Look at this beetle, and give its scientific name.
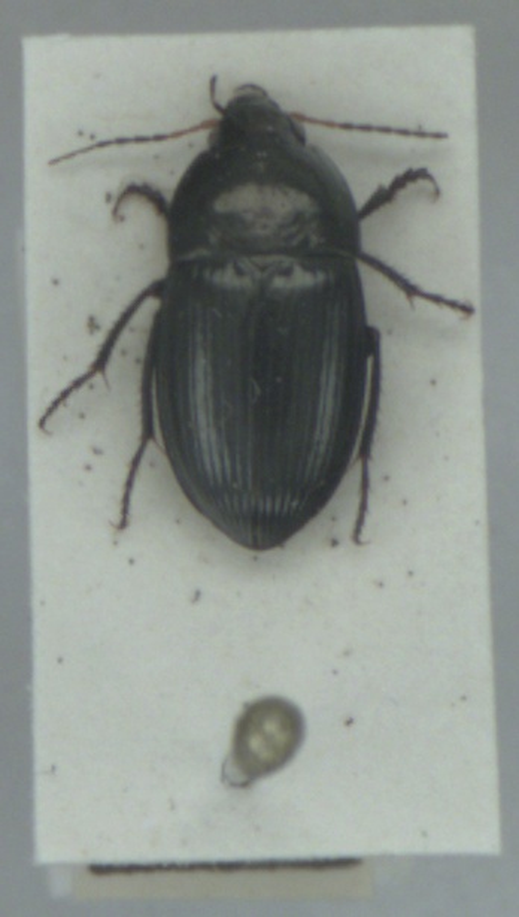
Amara ovata
